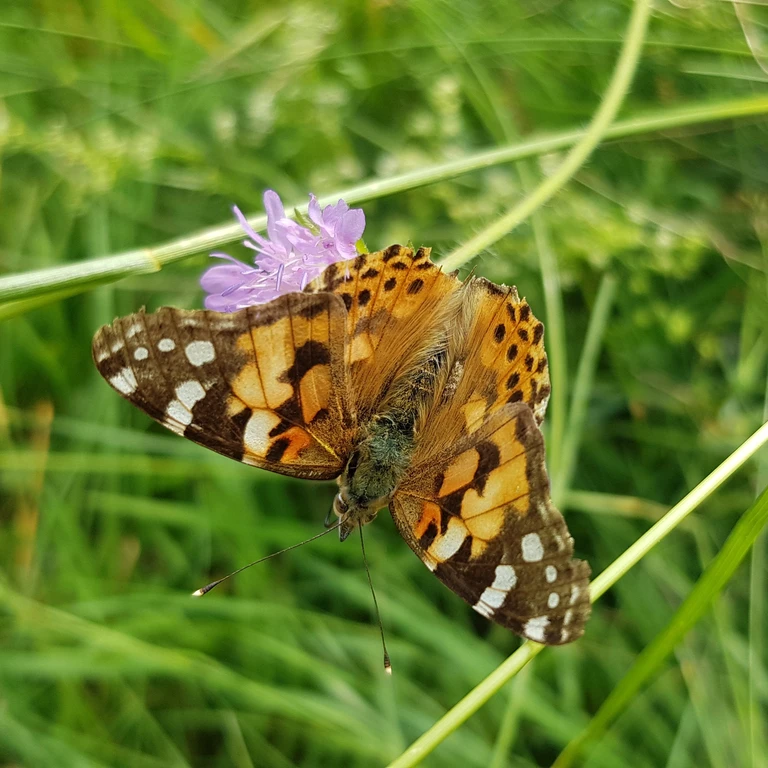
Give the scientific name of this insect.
Vanessa cardui
